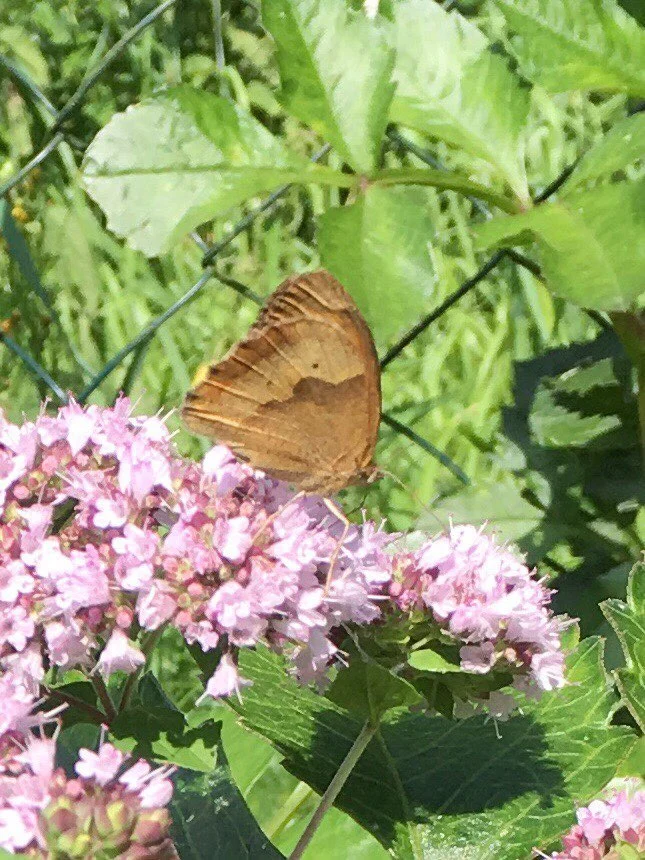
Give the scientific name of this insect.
Maniola jurtina
